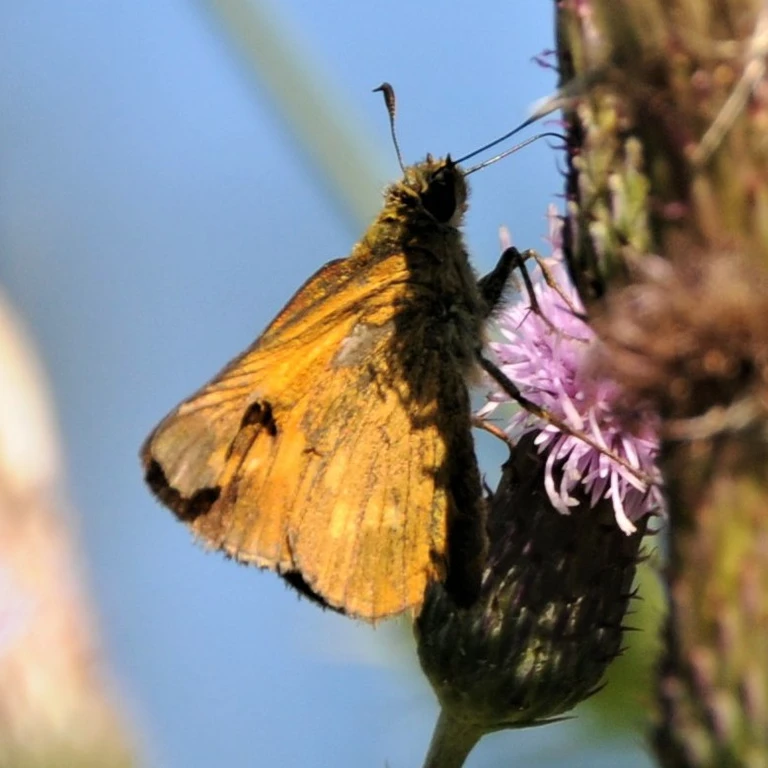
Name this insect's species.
Ochlodes sylvanus (also Ochlodes venata)
